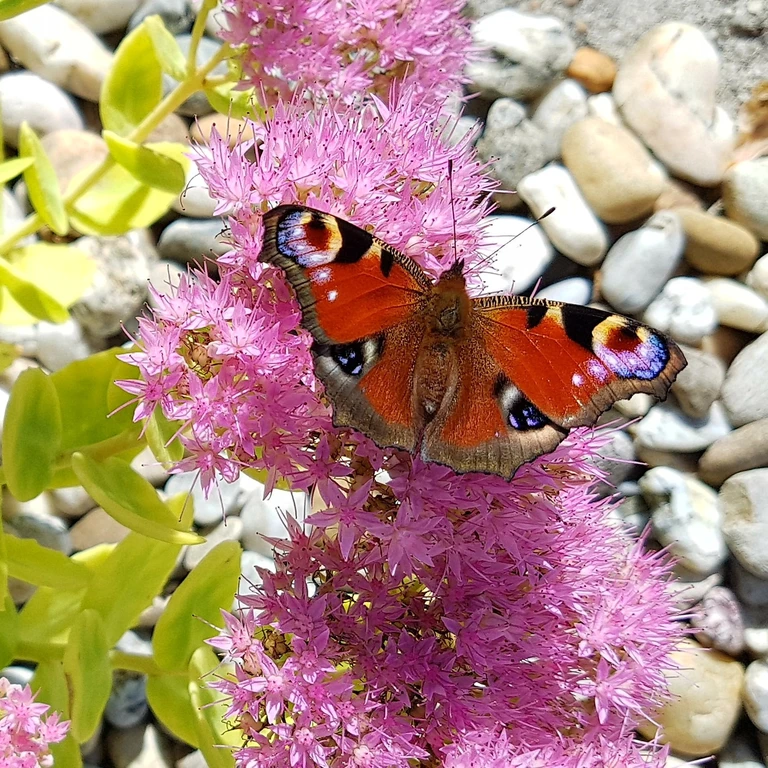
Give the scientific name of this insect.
Aglais io
